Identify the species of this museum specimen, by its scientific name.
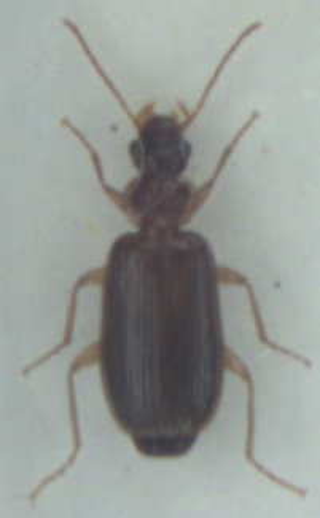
Dromius meridionalis
